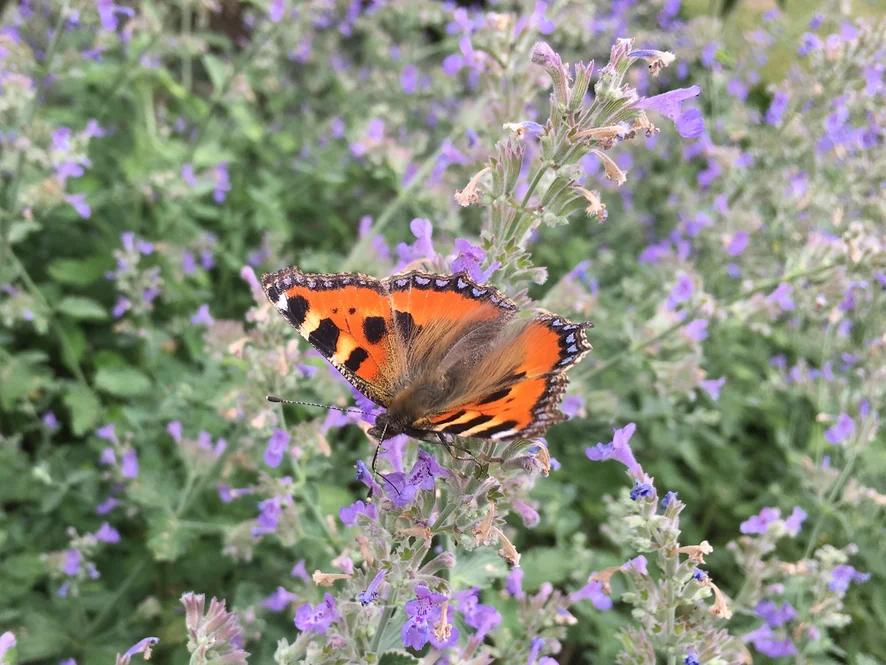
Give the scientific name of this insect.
Aglais urticae
